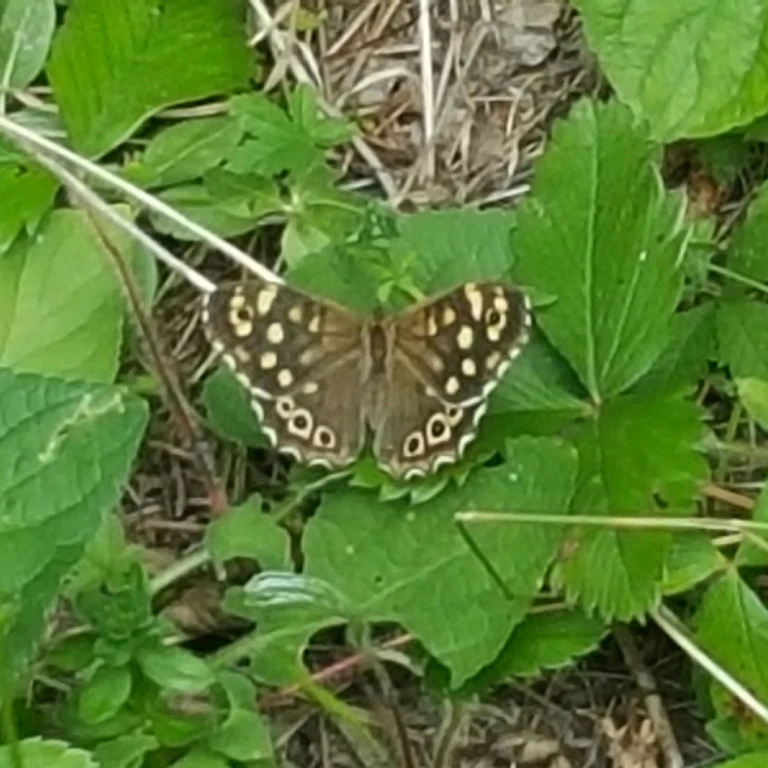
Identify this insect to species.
Pararge aegeria
